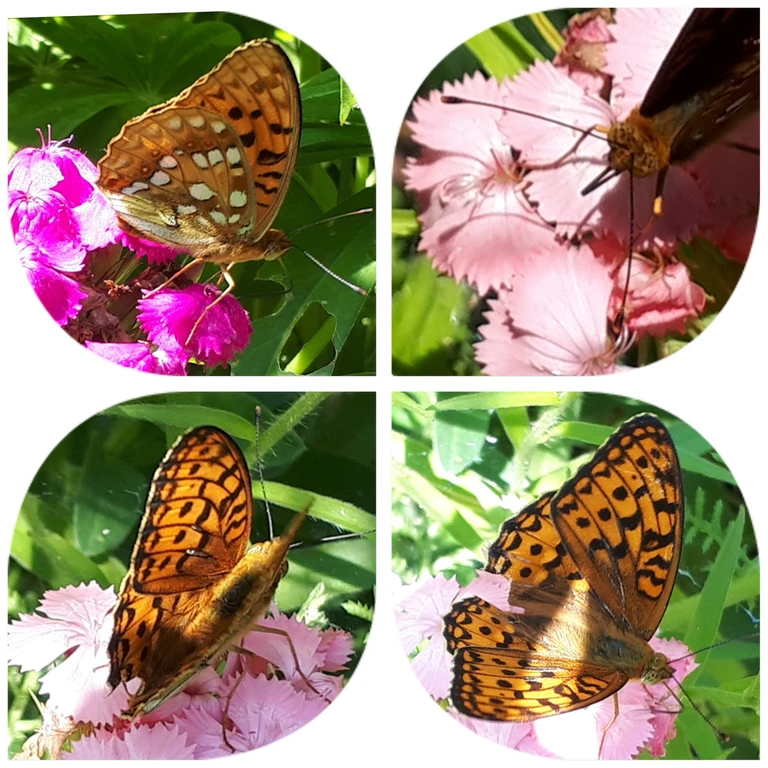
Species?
Fabriciana adippe
